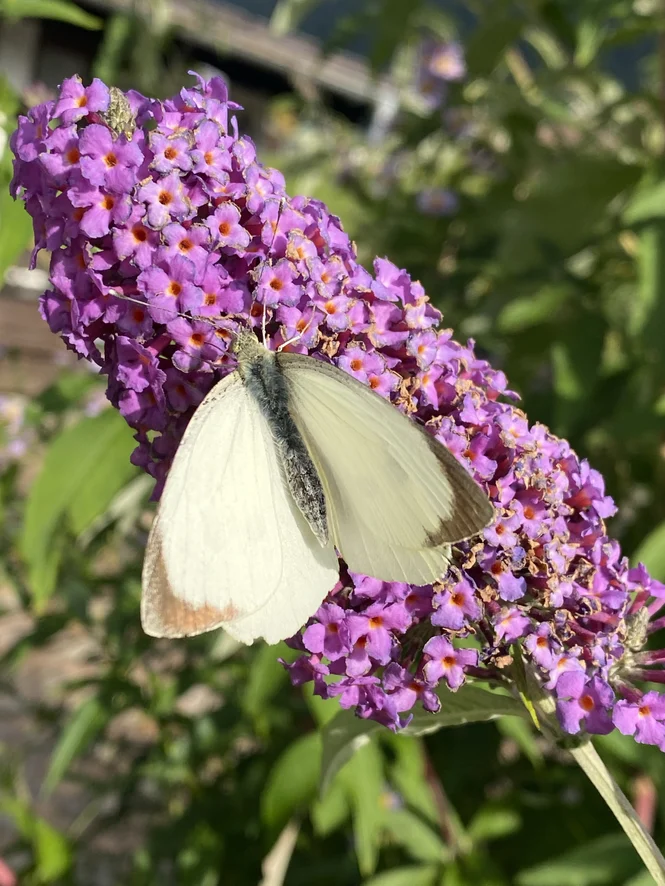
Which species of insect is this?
Pieris brassicae
